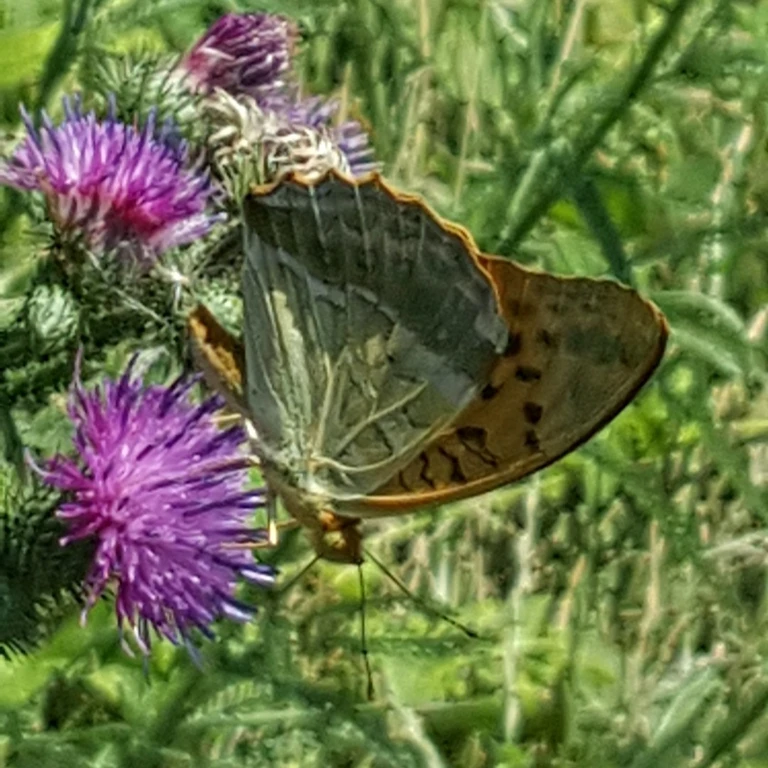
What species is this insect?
Argynnis paphia
